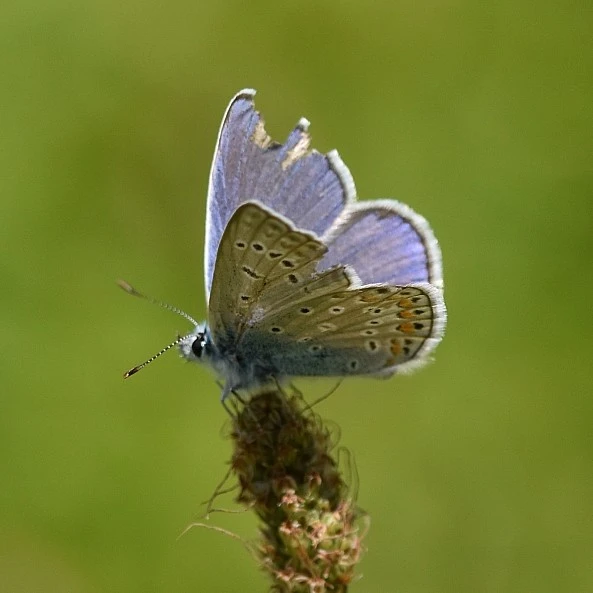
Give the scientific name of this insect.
Polyommatus icarus
